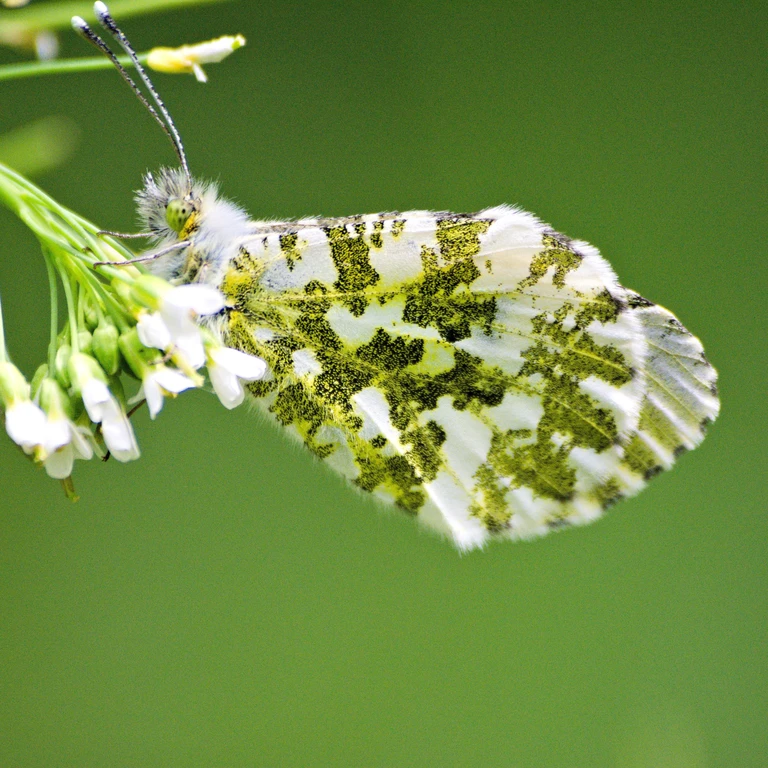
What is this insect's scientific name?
Anthocharis cardamines
